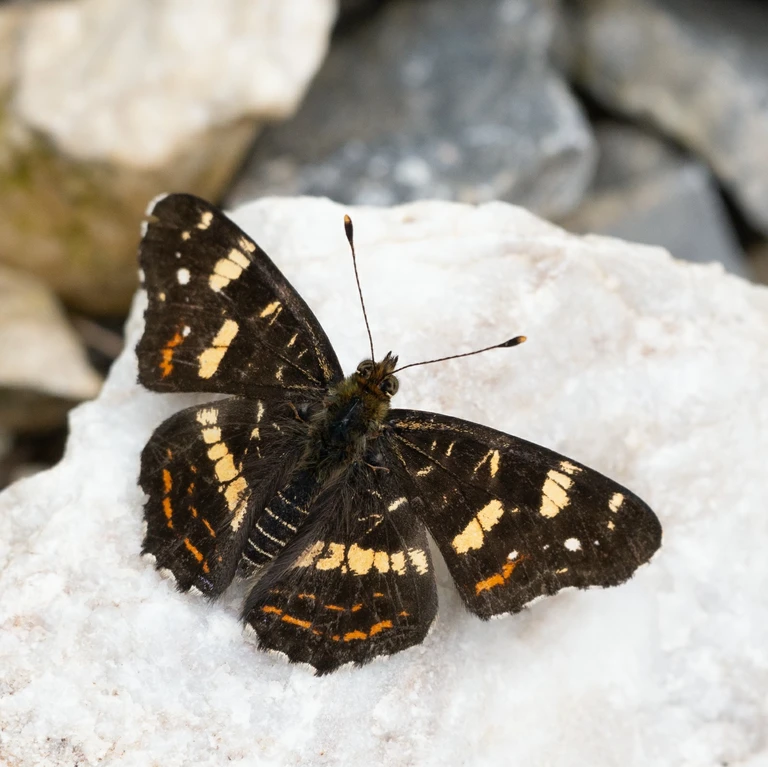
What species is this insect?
Araschnia levana
